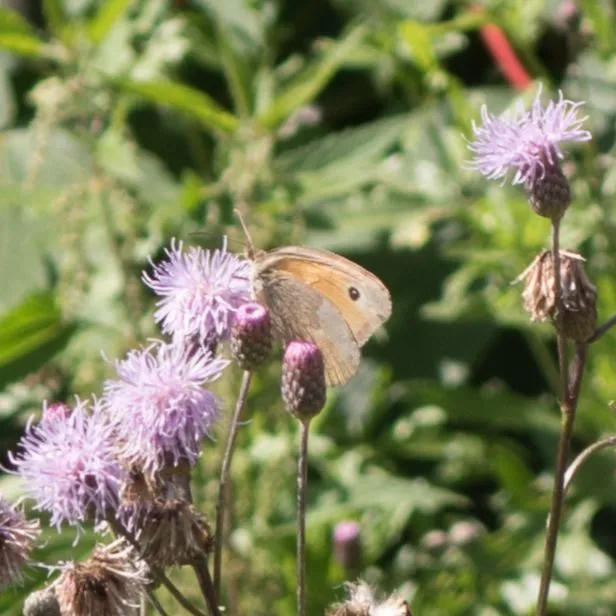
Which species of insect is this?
Maniola jurtina
